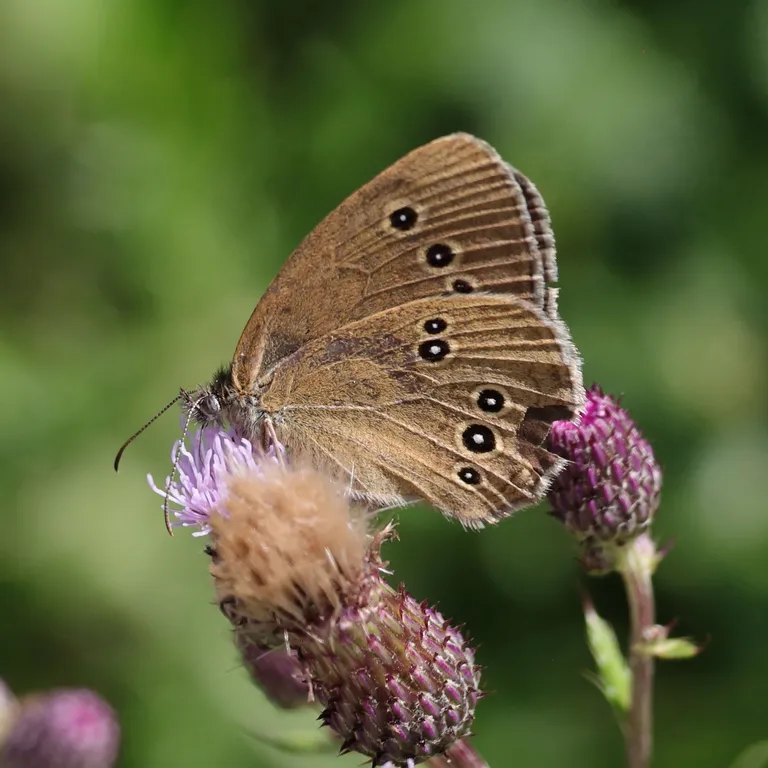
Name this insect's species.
Aphantopus hyperantus
